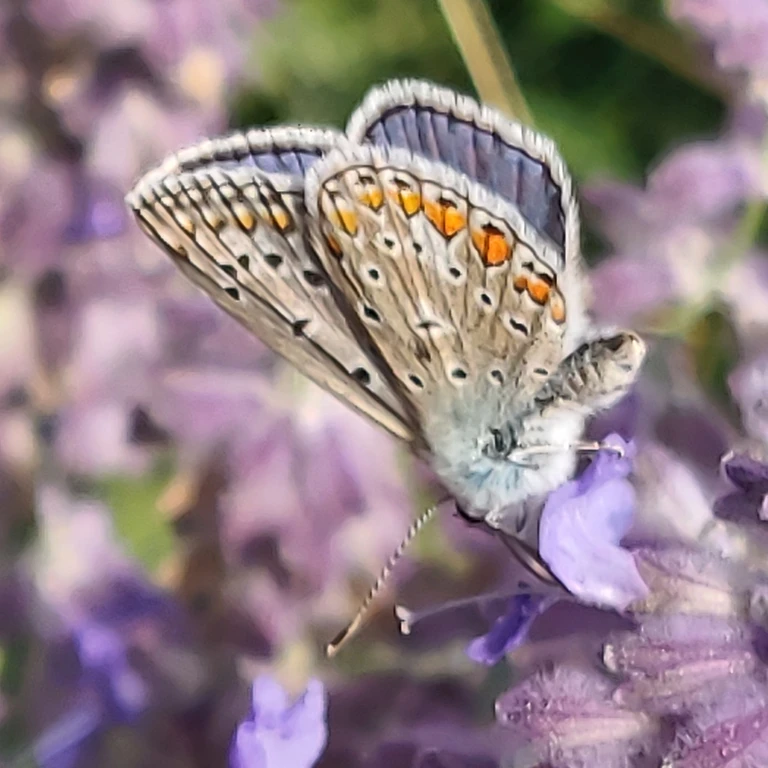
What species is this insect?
Polyommatus icarus
